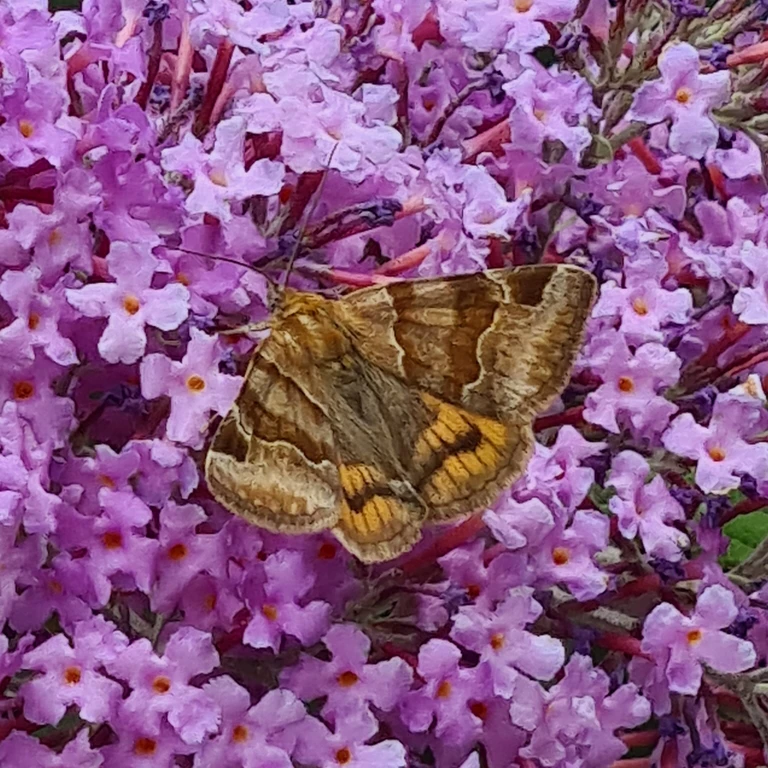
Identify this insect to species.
Euclidia glyphica
